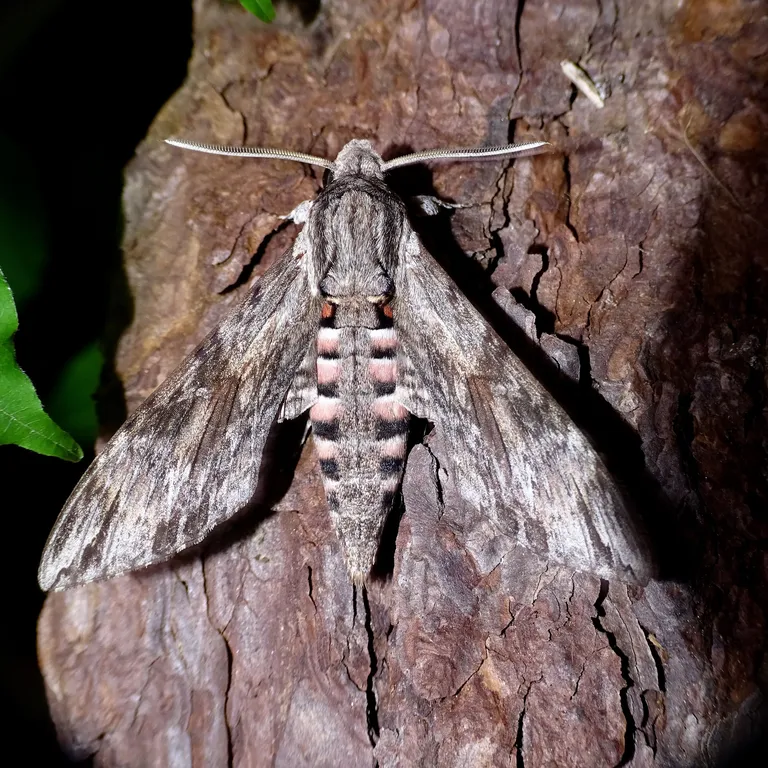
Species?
Agrius convolvuli
